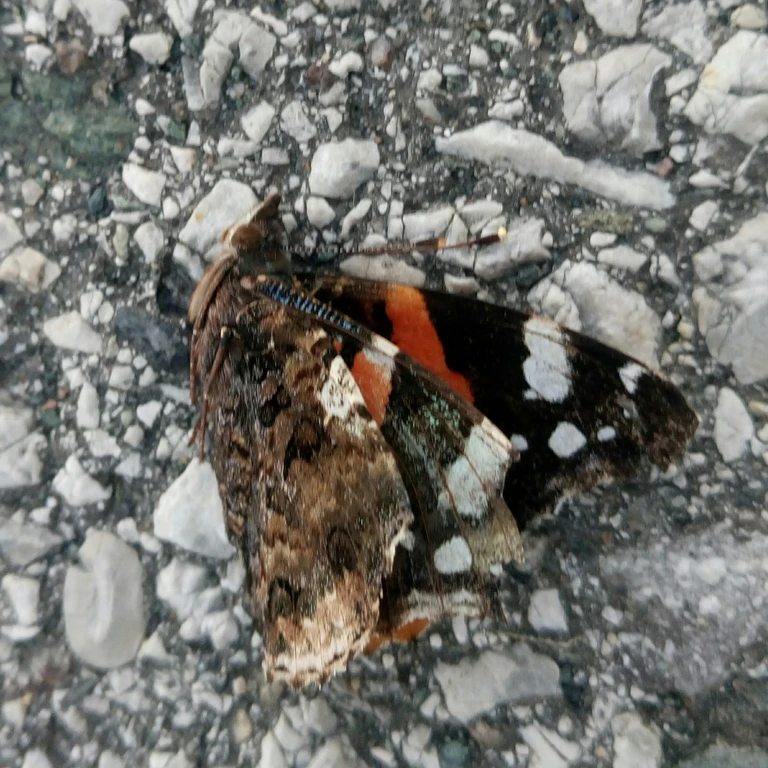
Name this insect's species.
Vanessa atalanta
